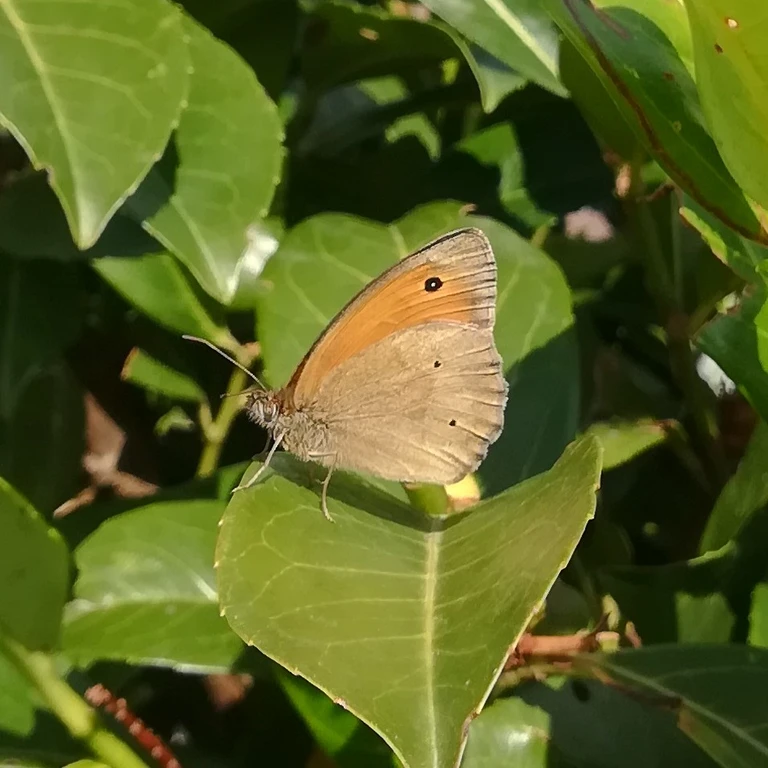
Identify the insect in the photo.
Maniola jurtina
